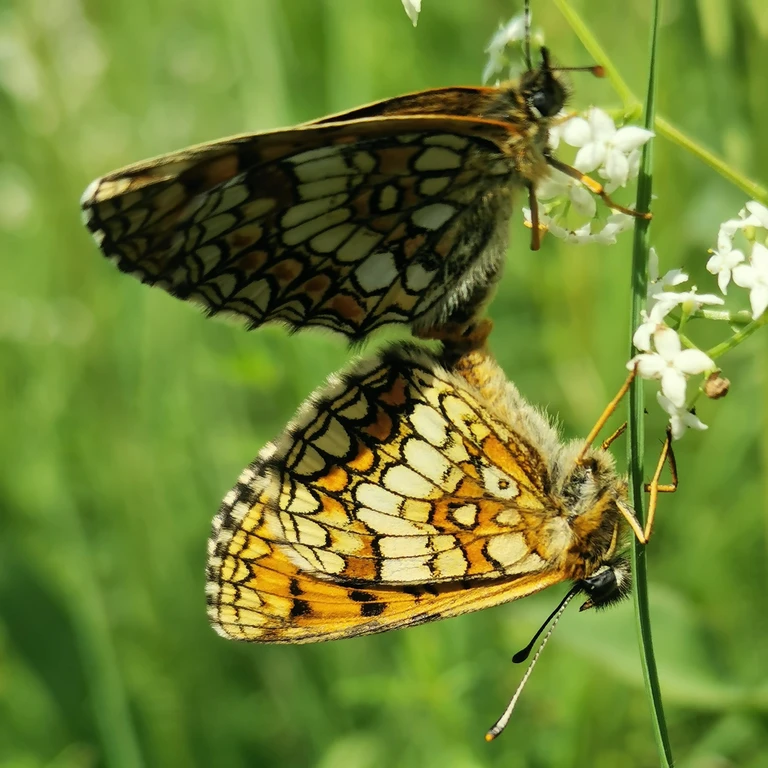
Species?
Melitaea athalia
